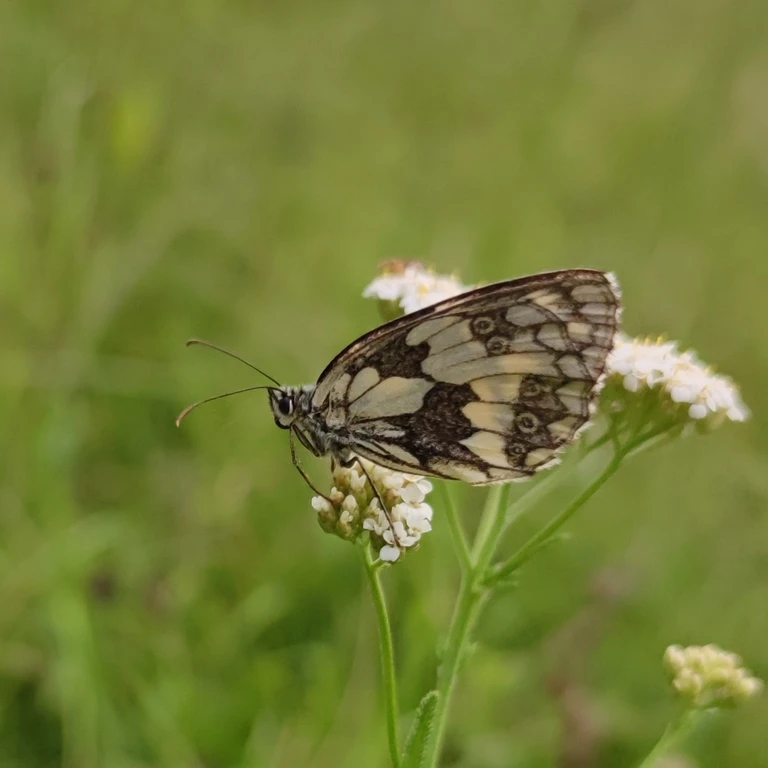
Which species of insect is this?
Melanargia galathea
